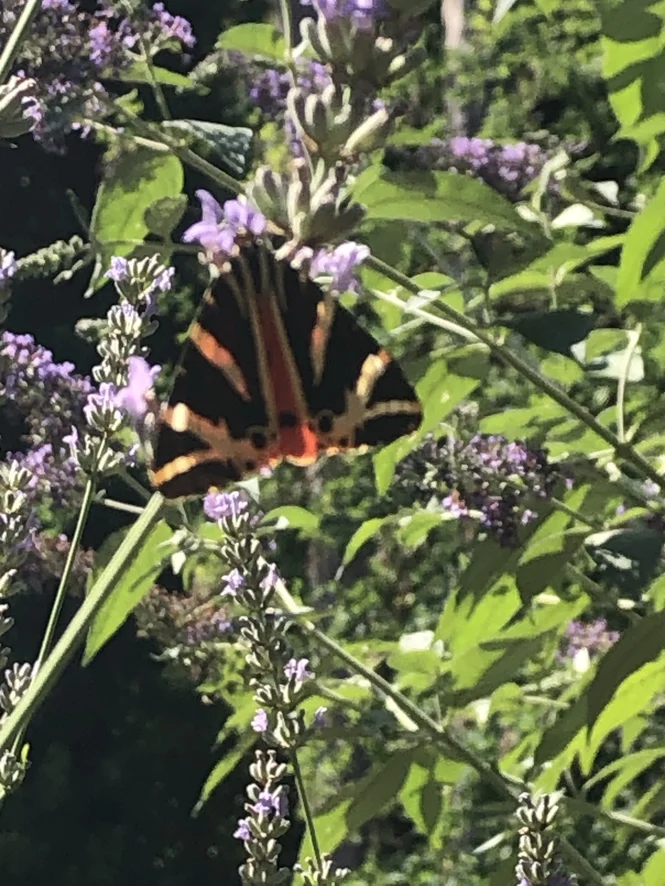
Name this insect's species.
Euplagia quadripunctaria
